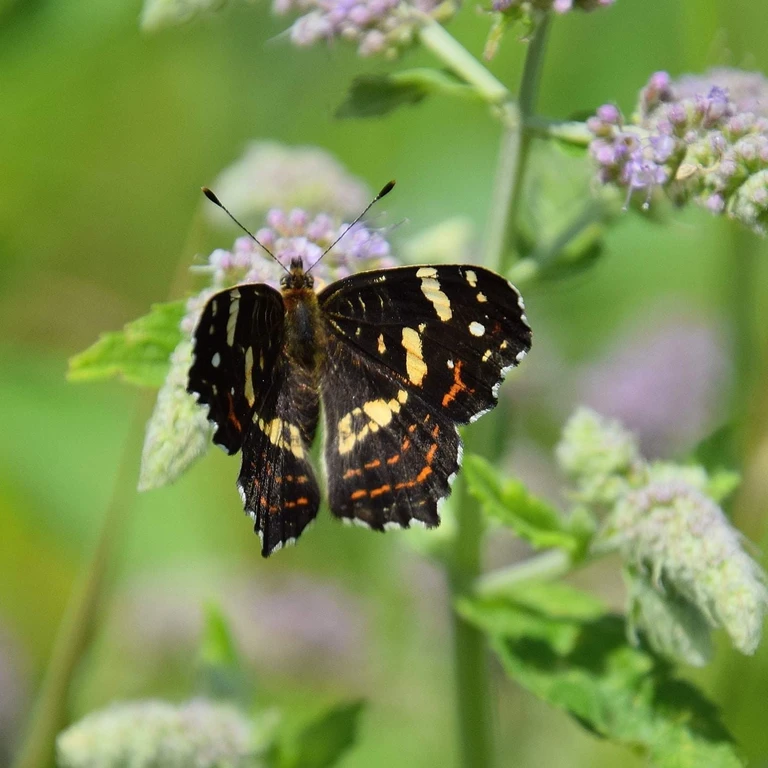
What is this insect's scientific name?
Araschnia levana
